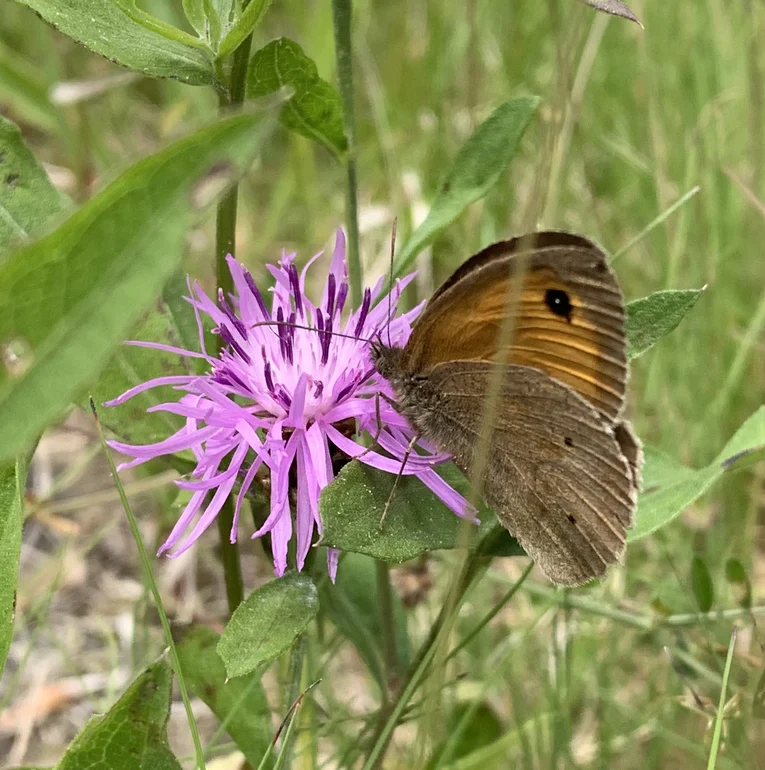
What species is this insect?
Maniola jurtina
